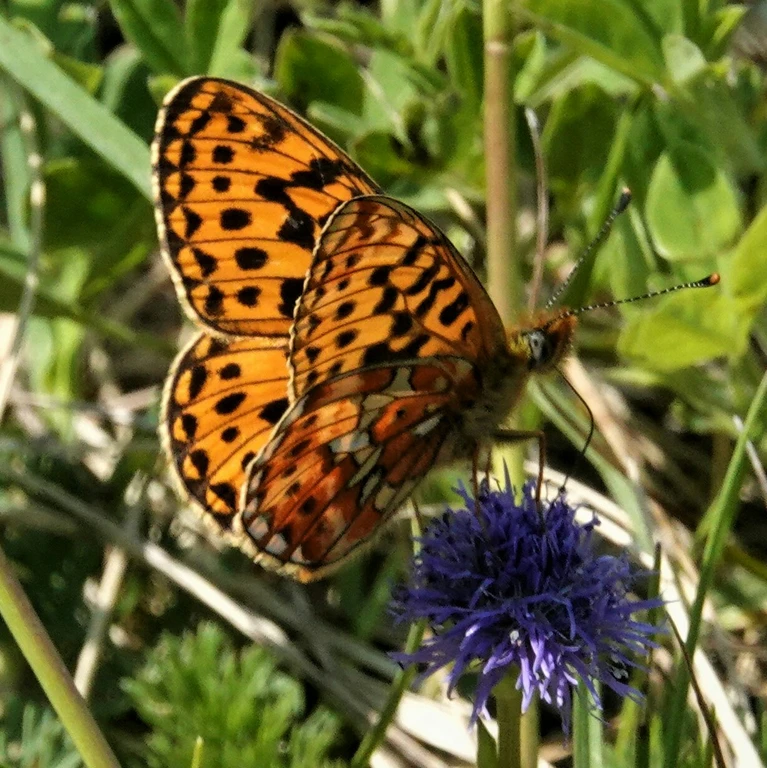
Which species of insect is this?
Boloria euphrosyne (also Clossiana euphrosyne)
